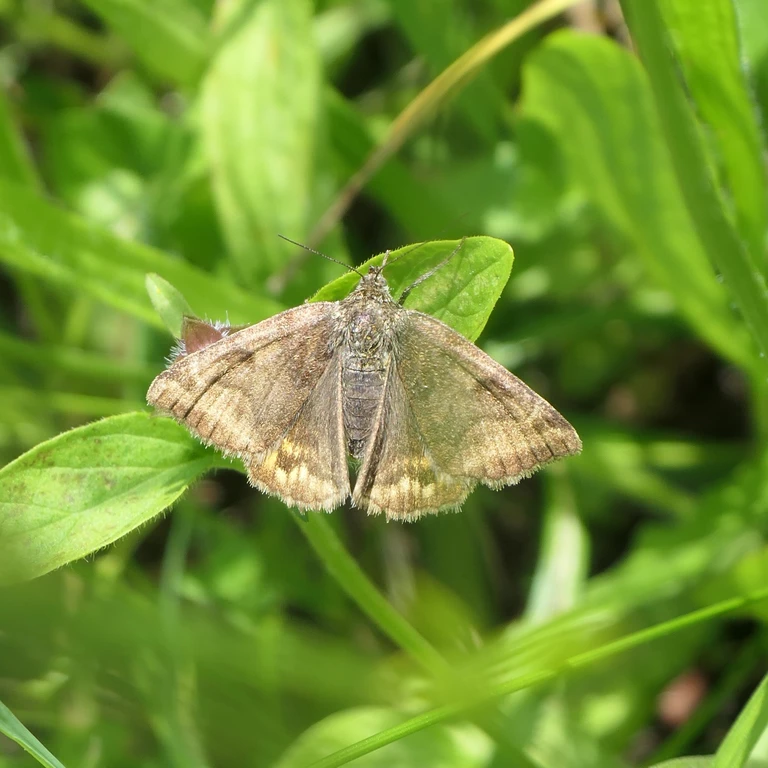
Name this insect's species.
Euclidia glyphica
